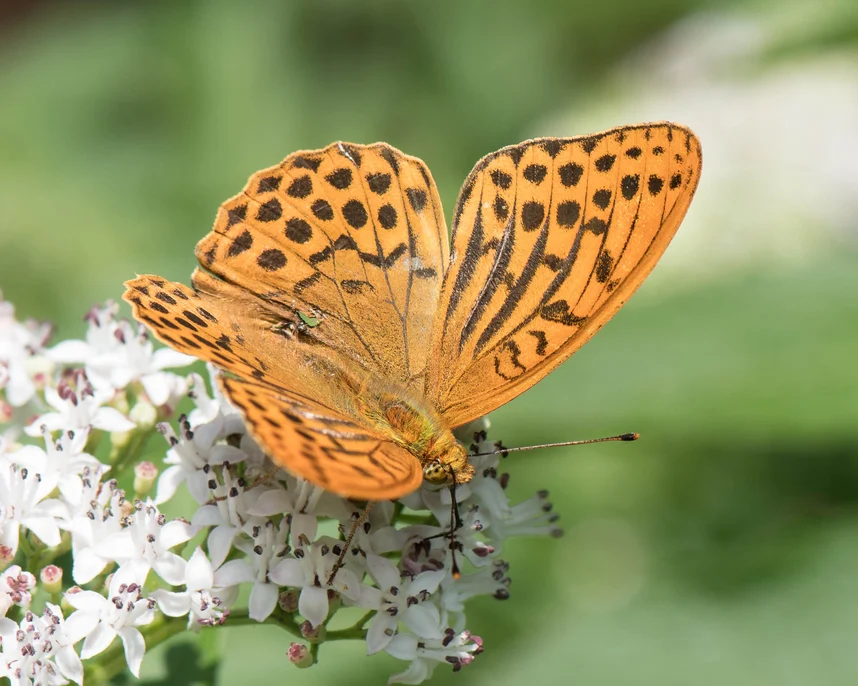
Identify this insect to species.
Argynnis paphia
